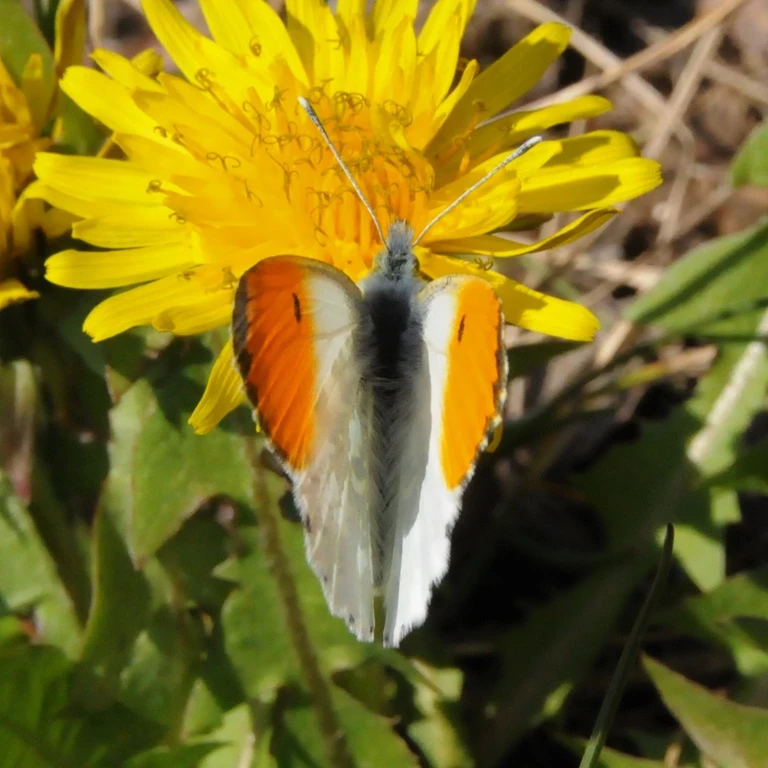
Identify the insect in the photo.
Anthocharis cardamines
